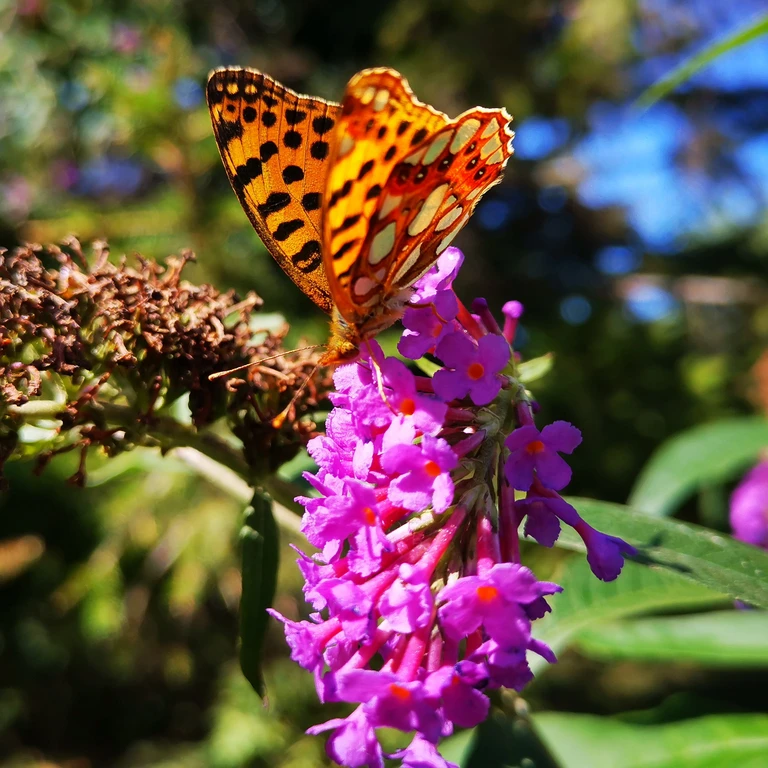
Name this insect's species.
Issoria lathonia
